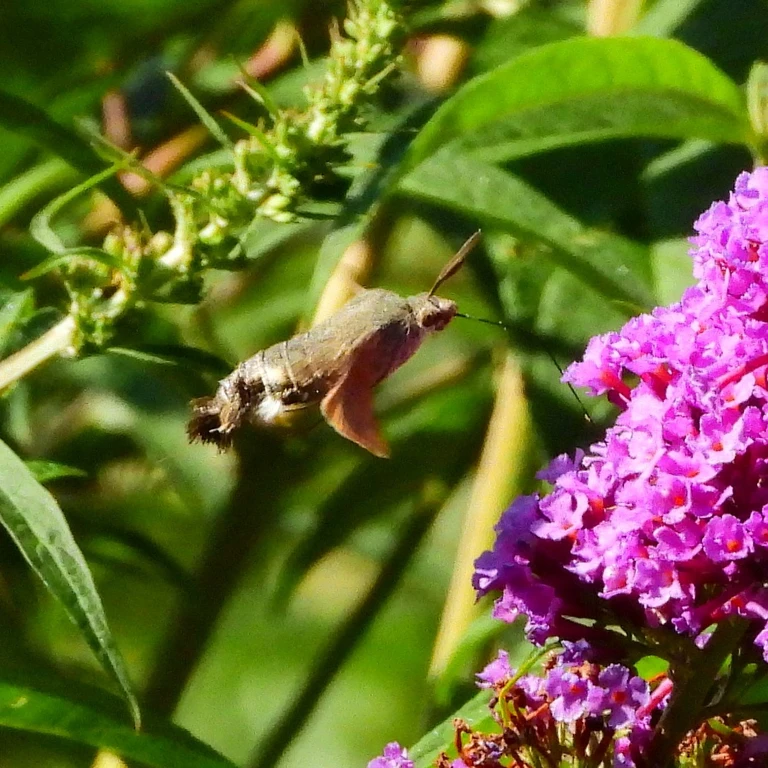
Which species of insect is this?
Macroglossum stellatarum
